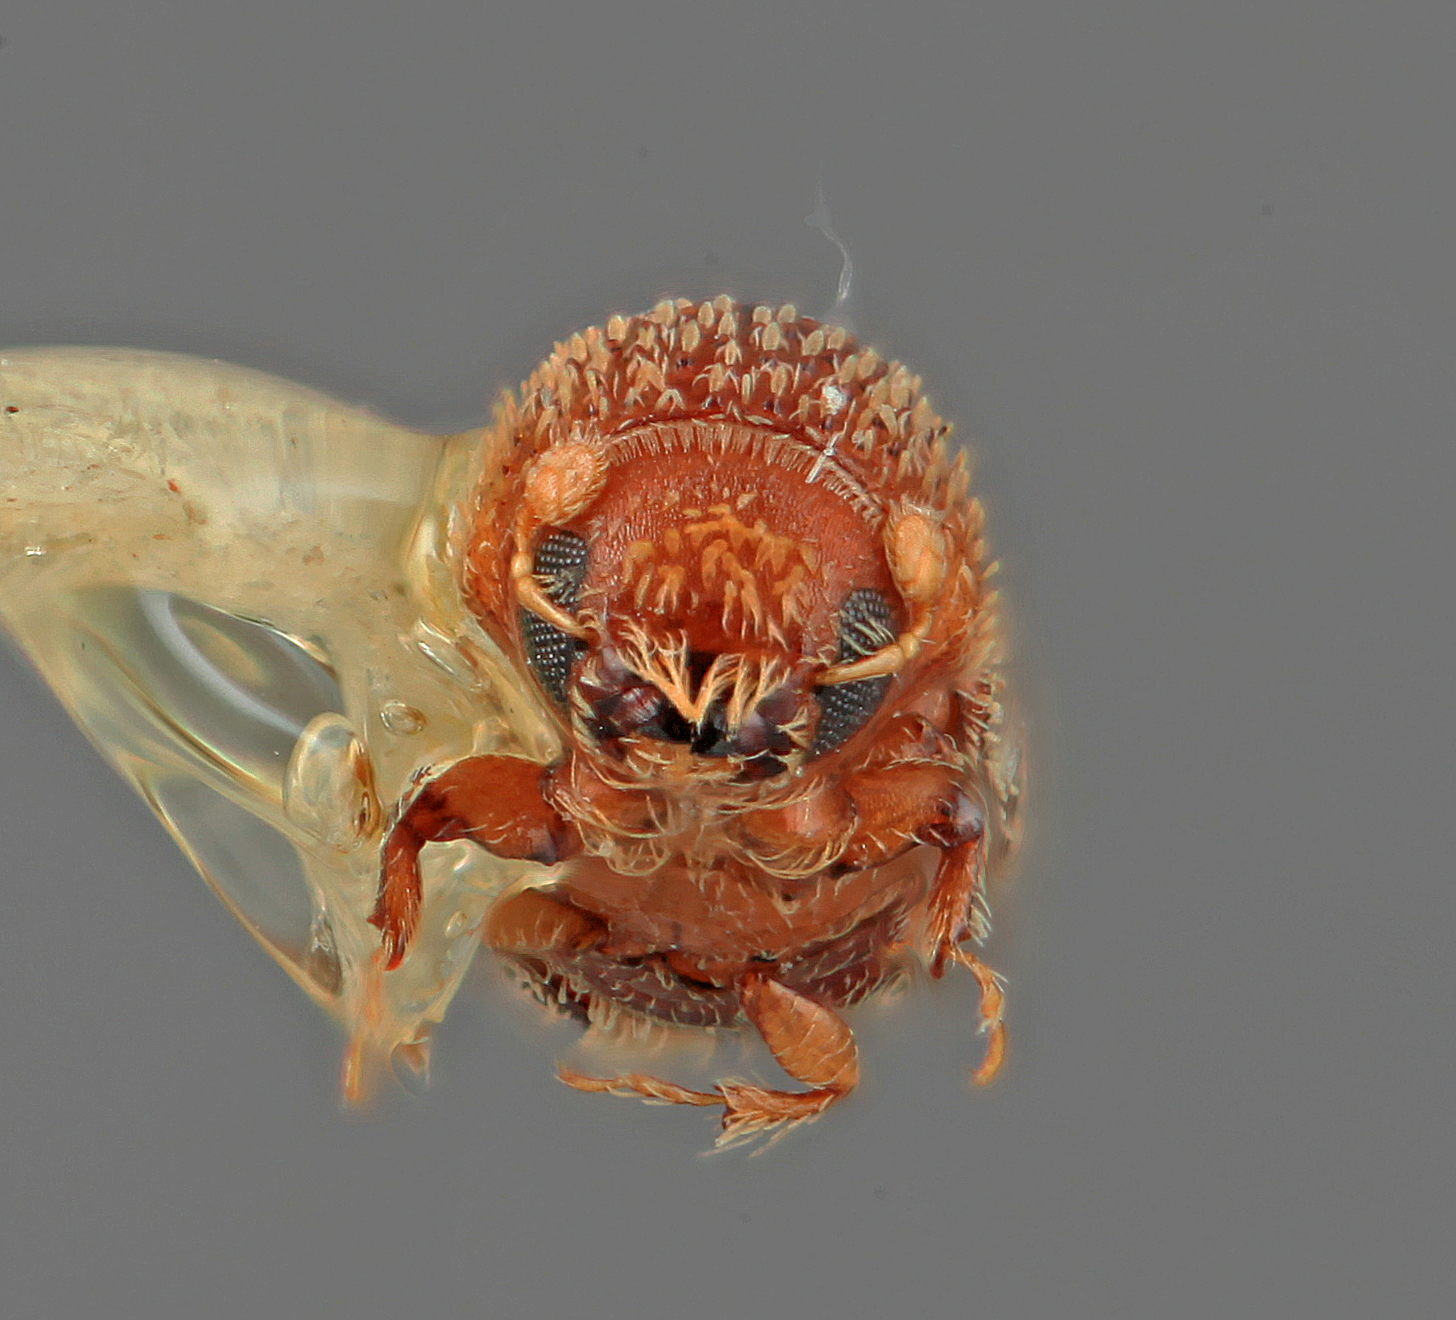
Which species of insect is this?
Pseudothysanoes truncatus
